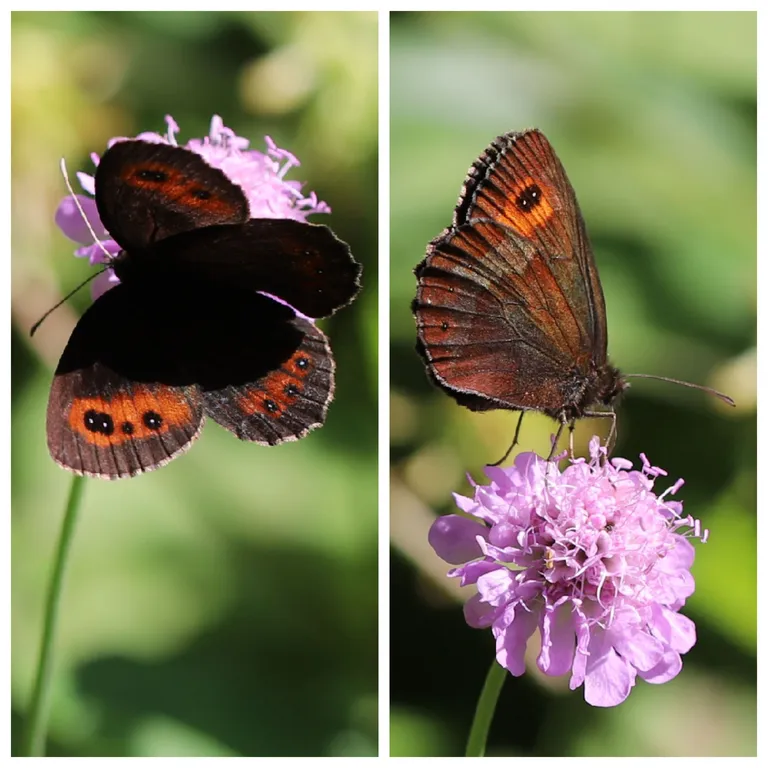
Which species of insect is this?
Erebia aethiops
